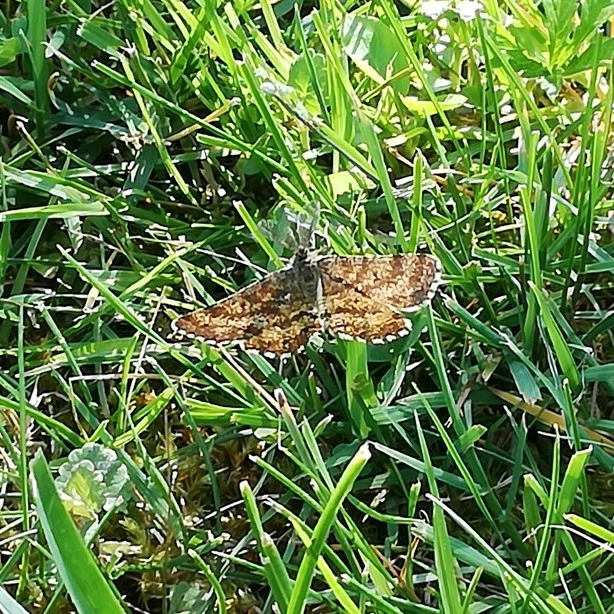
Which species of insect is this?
Ematurga atomaria
